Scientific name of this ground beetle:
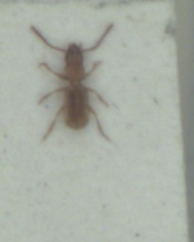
Aepus marinus
